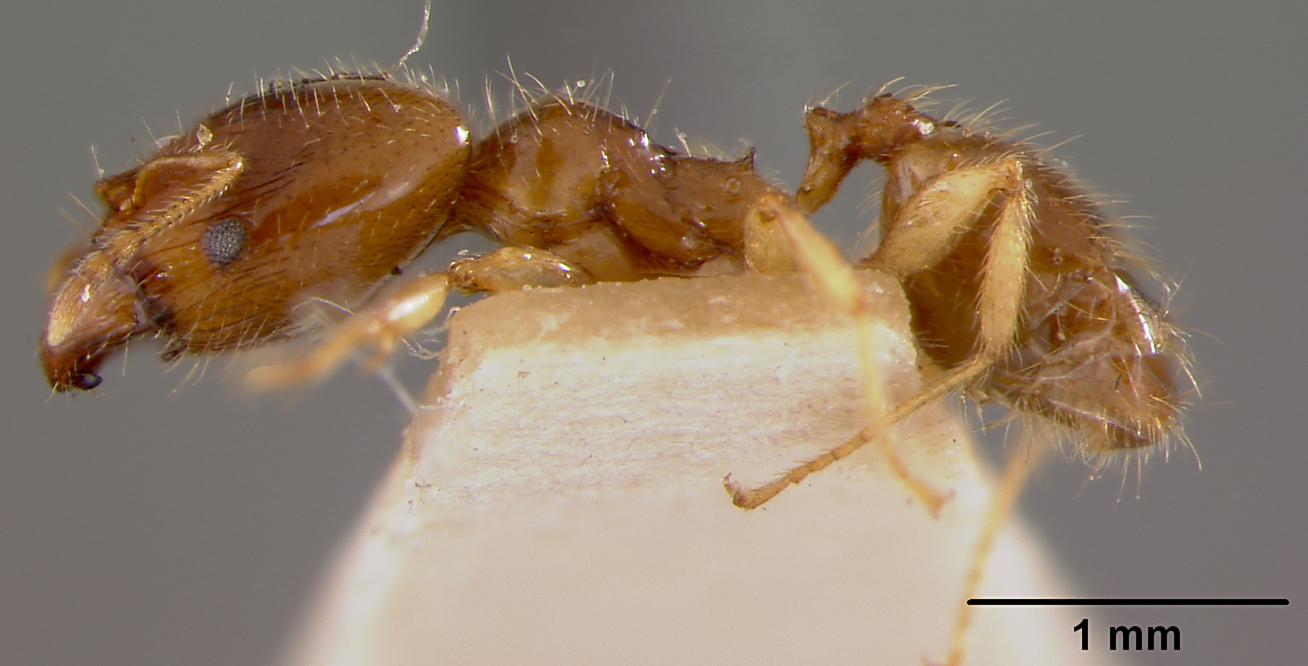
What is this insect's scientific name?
Pheidole hondurensis
